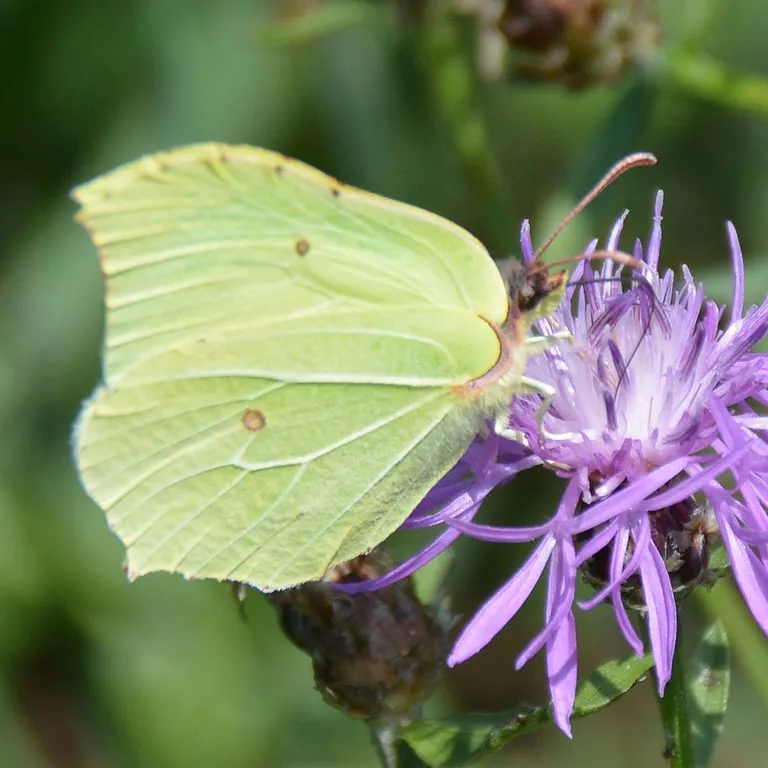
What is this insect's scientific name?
Gonepteryx rhamni
